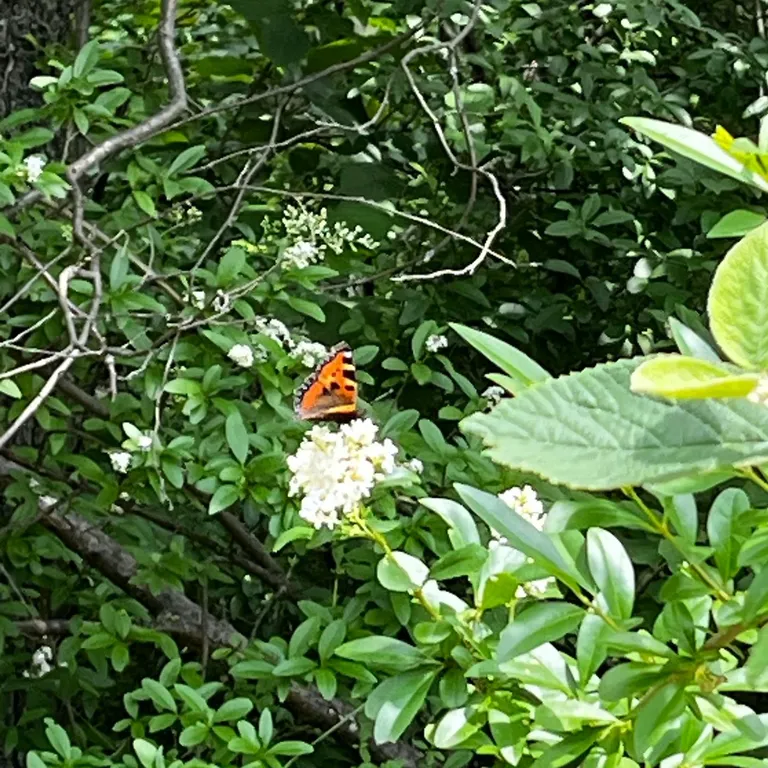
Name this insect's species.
Aglais urticae
